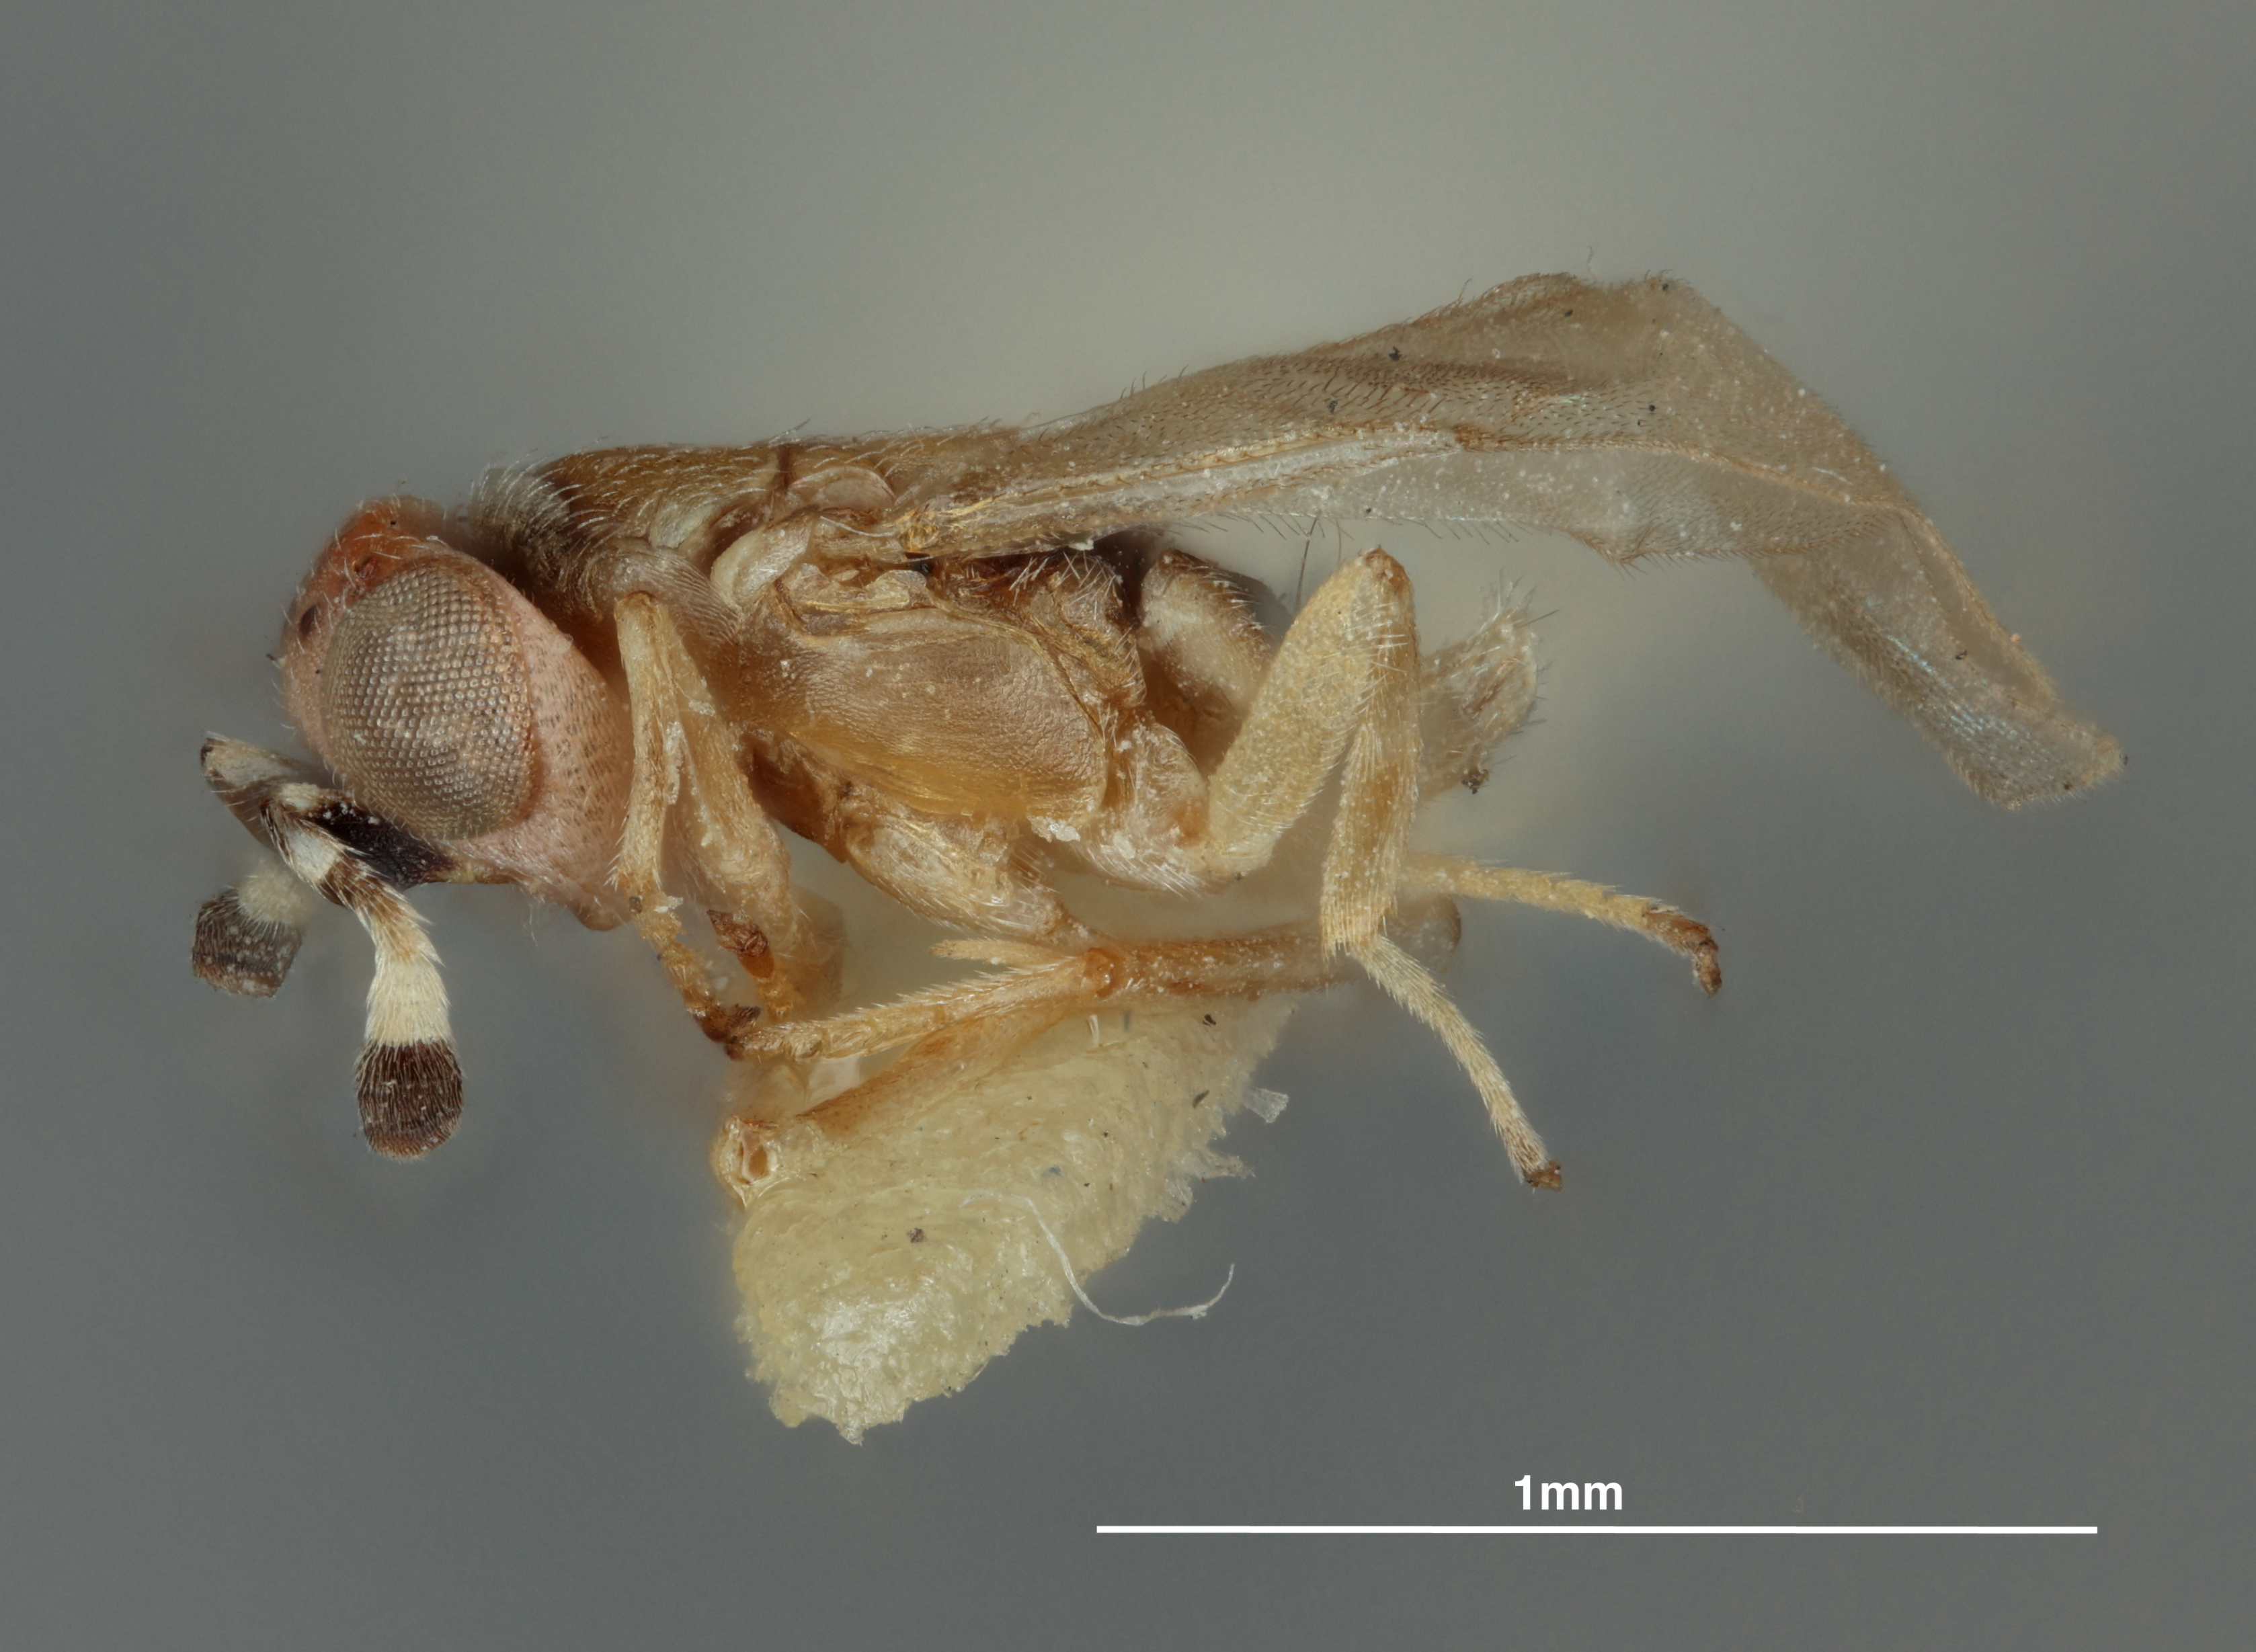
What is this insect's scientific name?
Aphycus mayri
